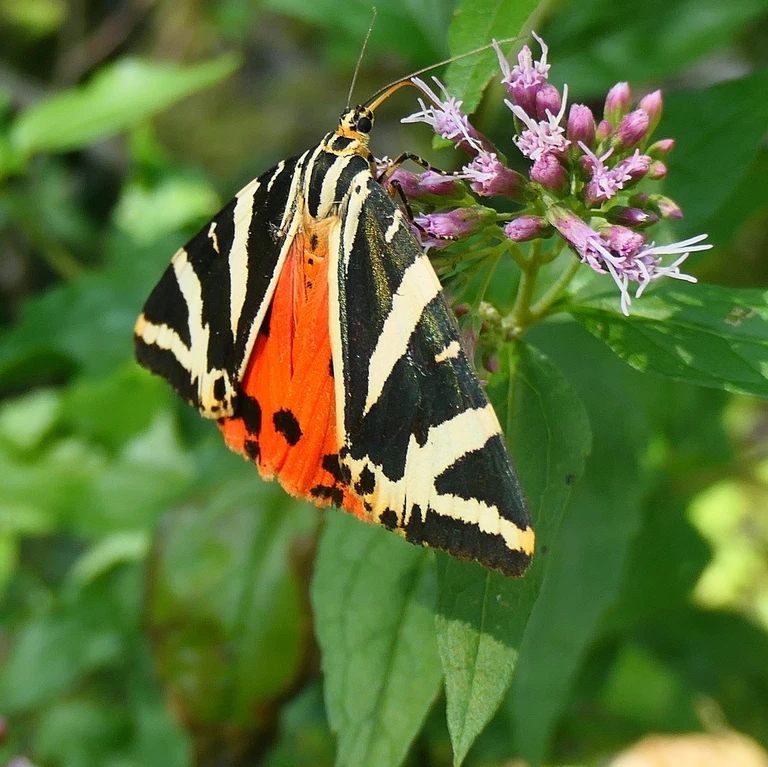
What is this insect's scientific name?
Euplagia quadripunctaria
